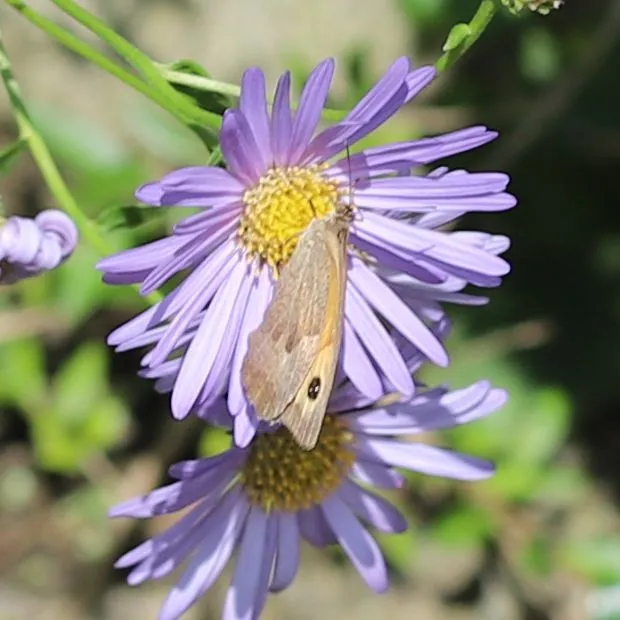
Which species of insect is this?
Maniola jurtina
